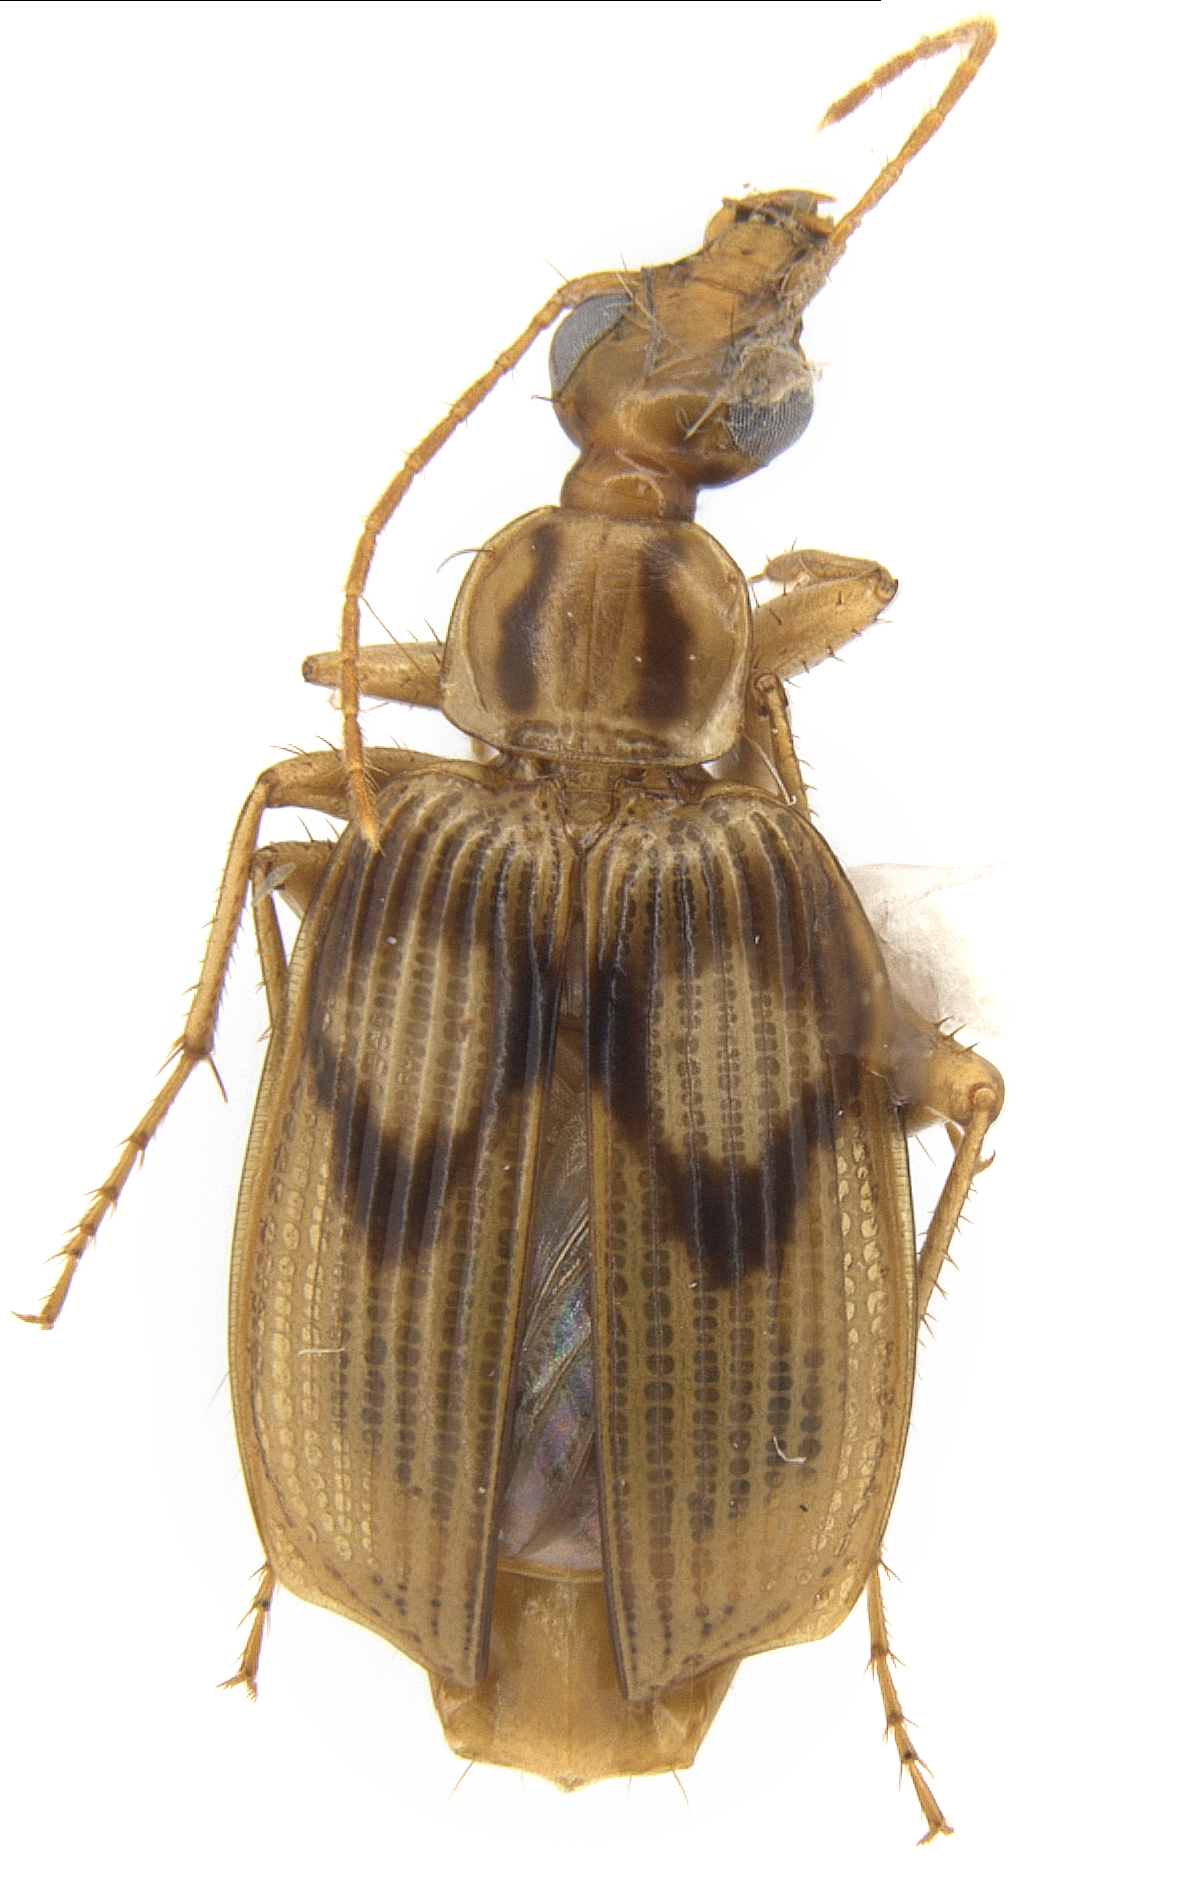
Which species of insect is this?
Nemotarsus rhombifer
